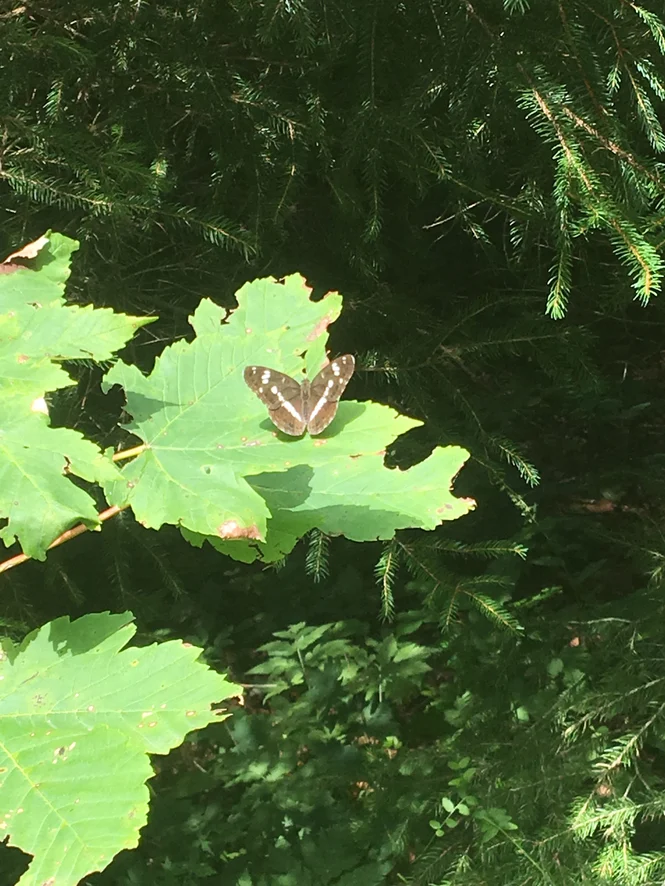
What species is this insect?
Limenitis camilla (also Ladoga camilla)
